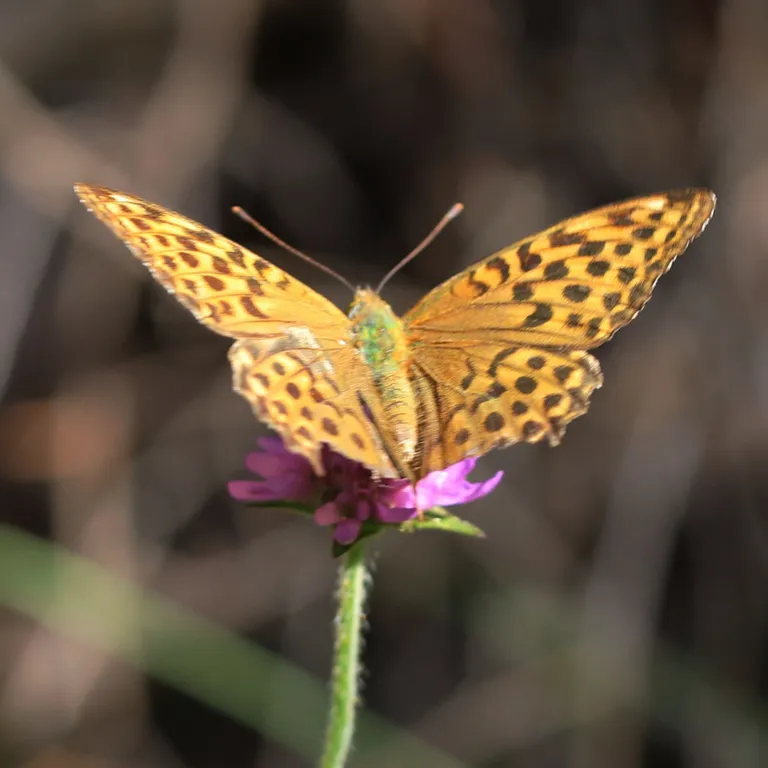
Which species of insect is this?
Argynnis paphia
